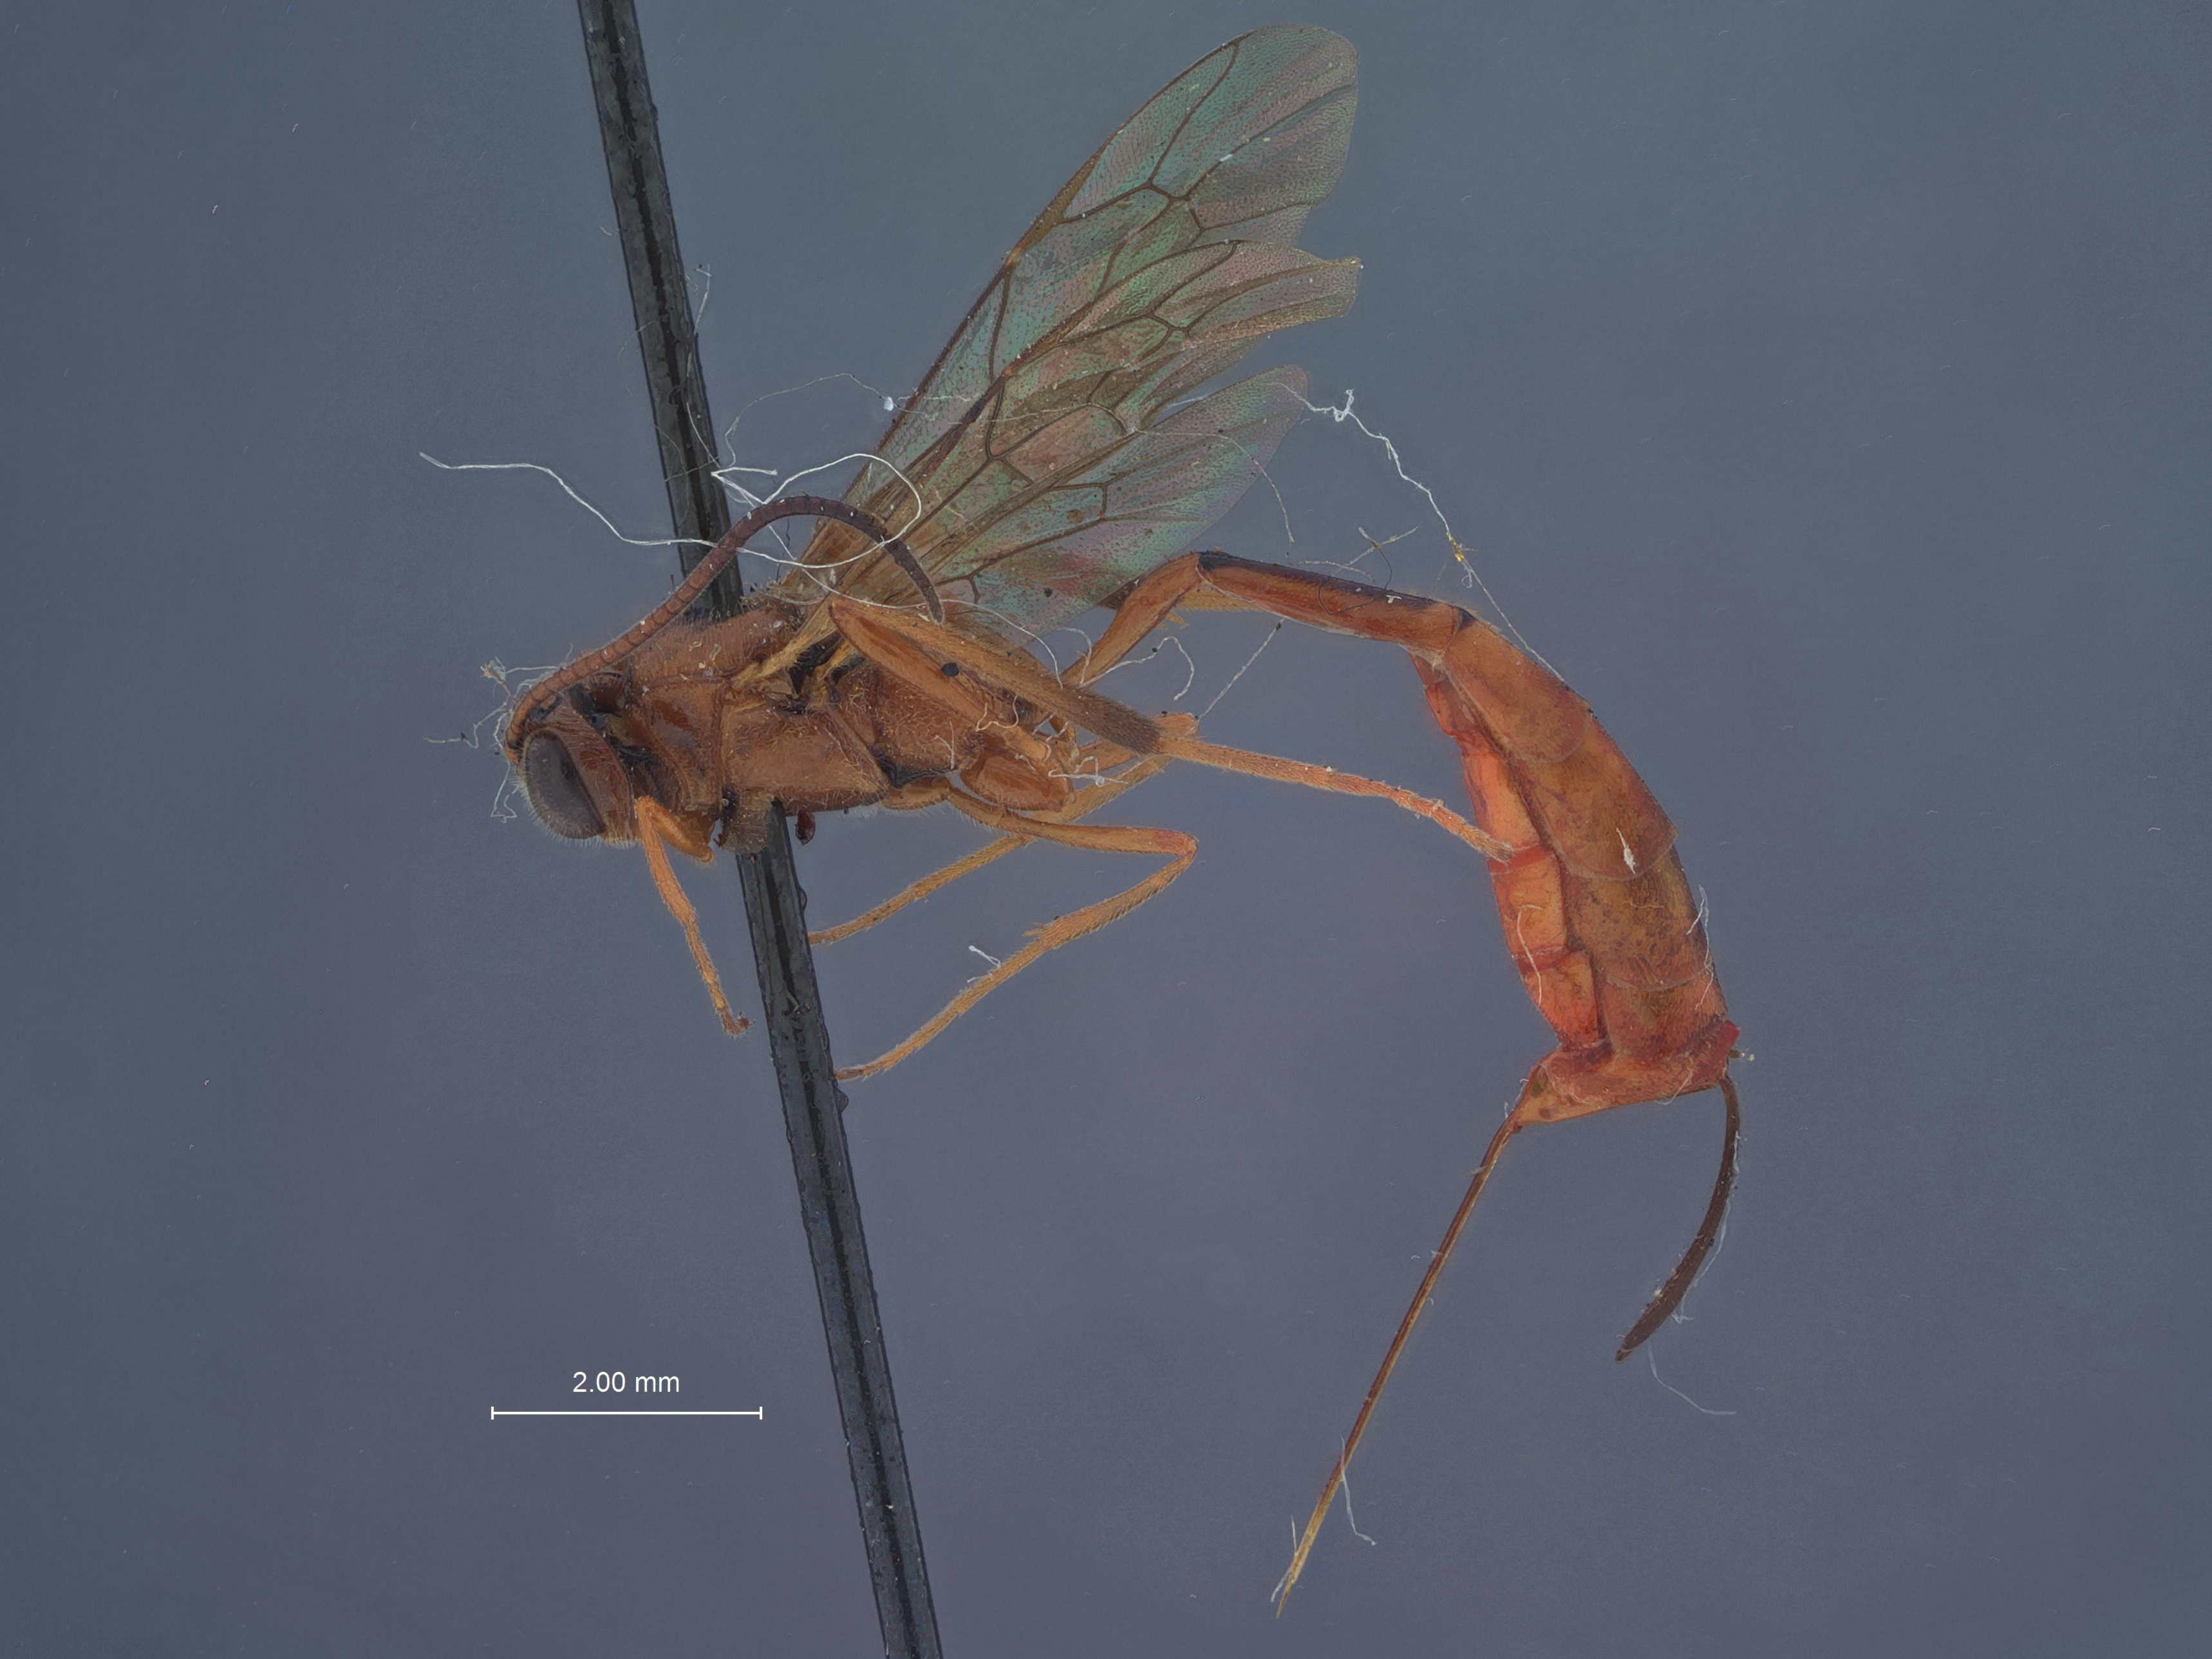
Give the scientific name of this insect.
Trichomma epischniae
